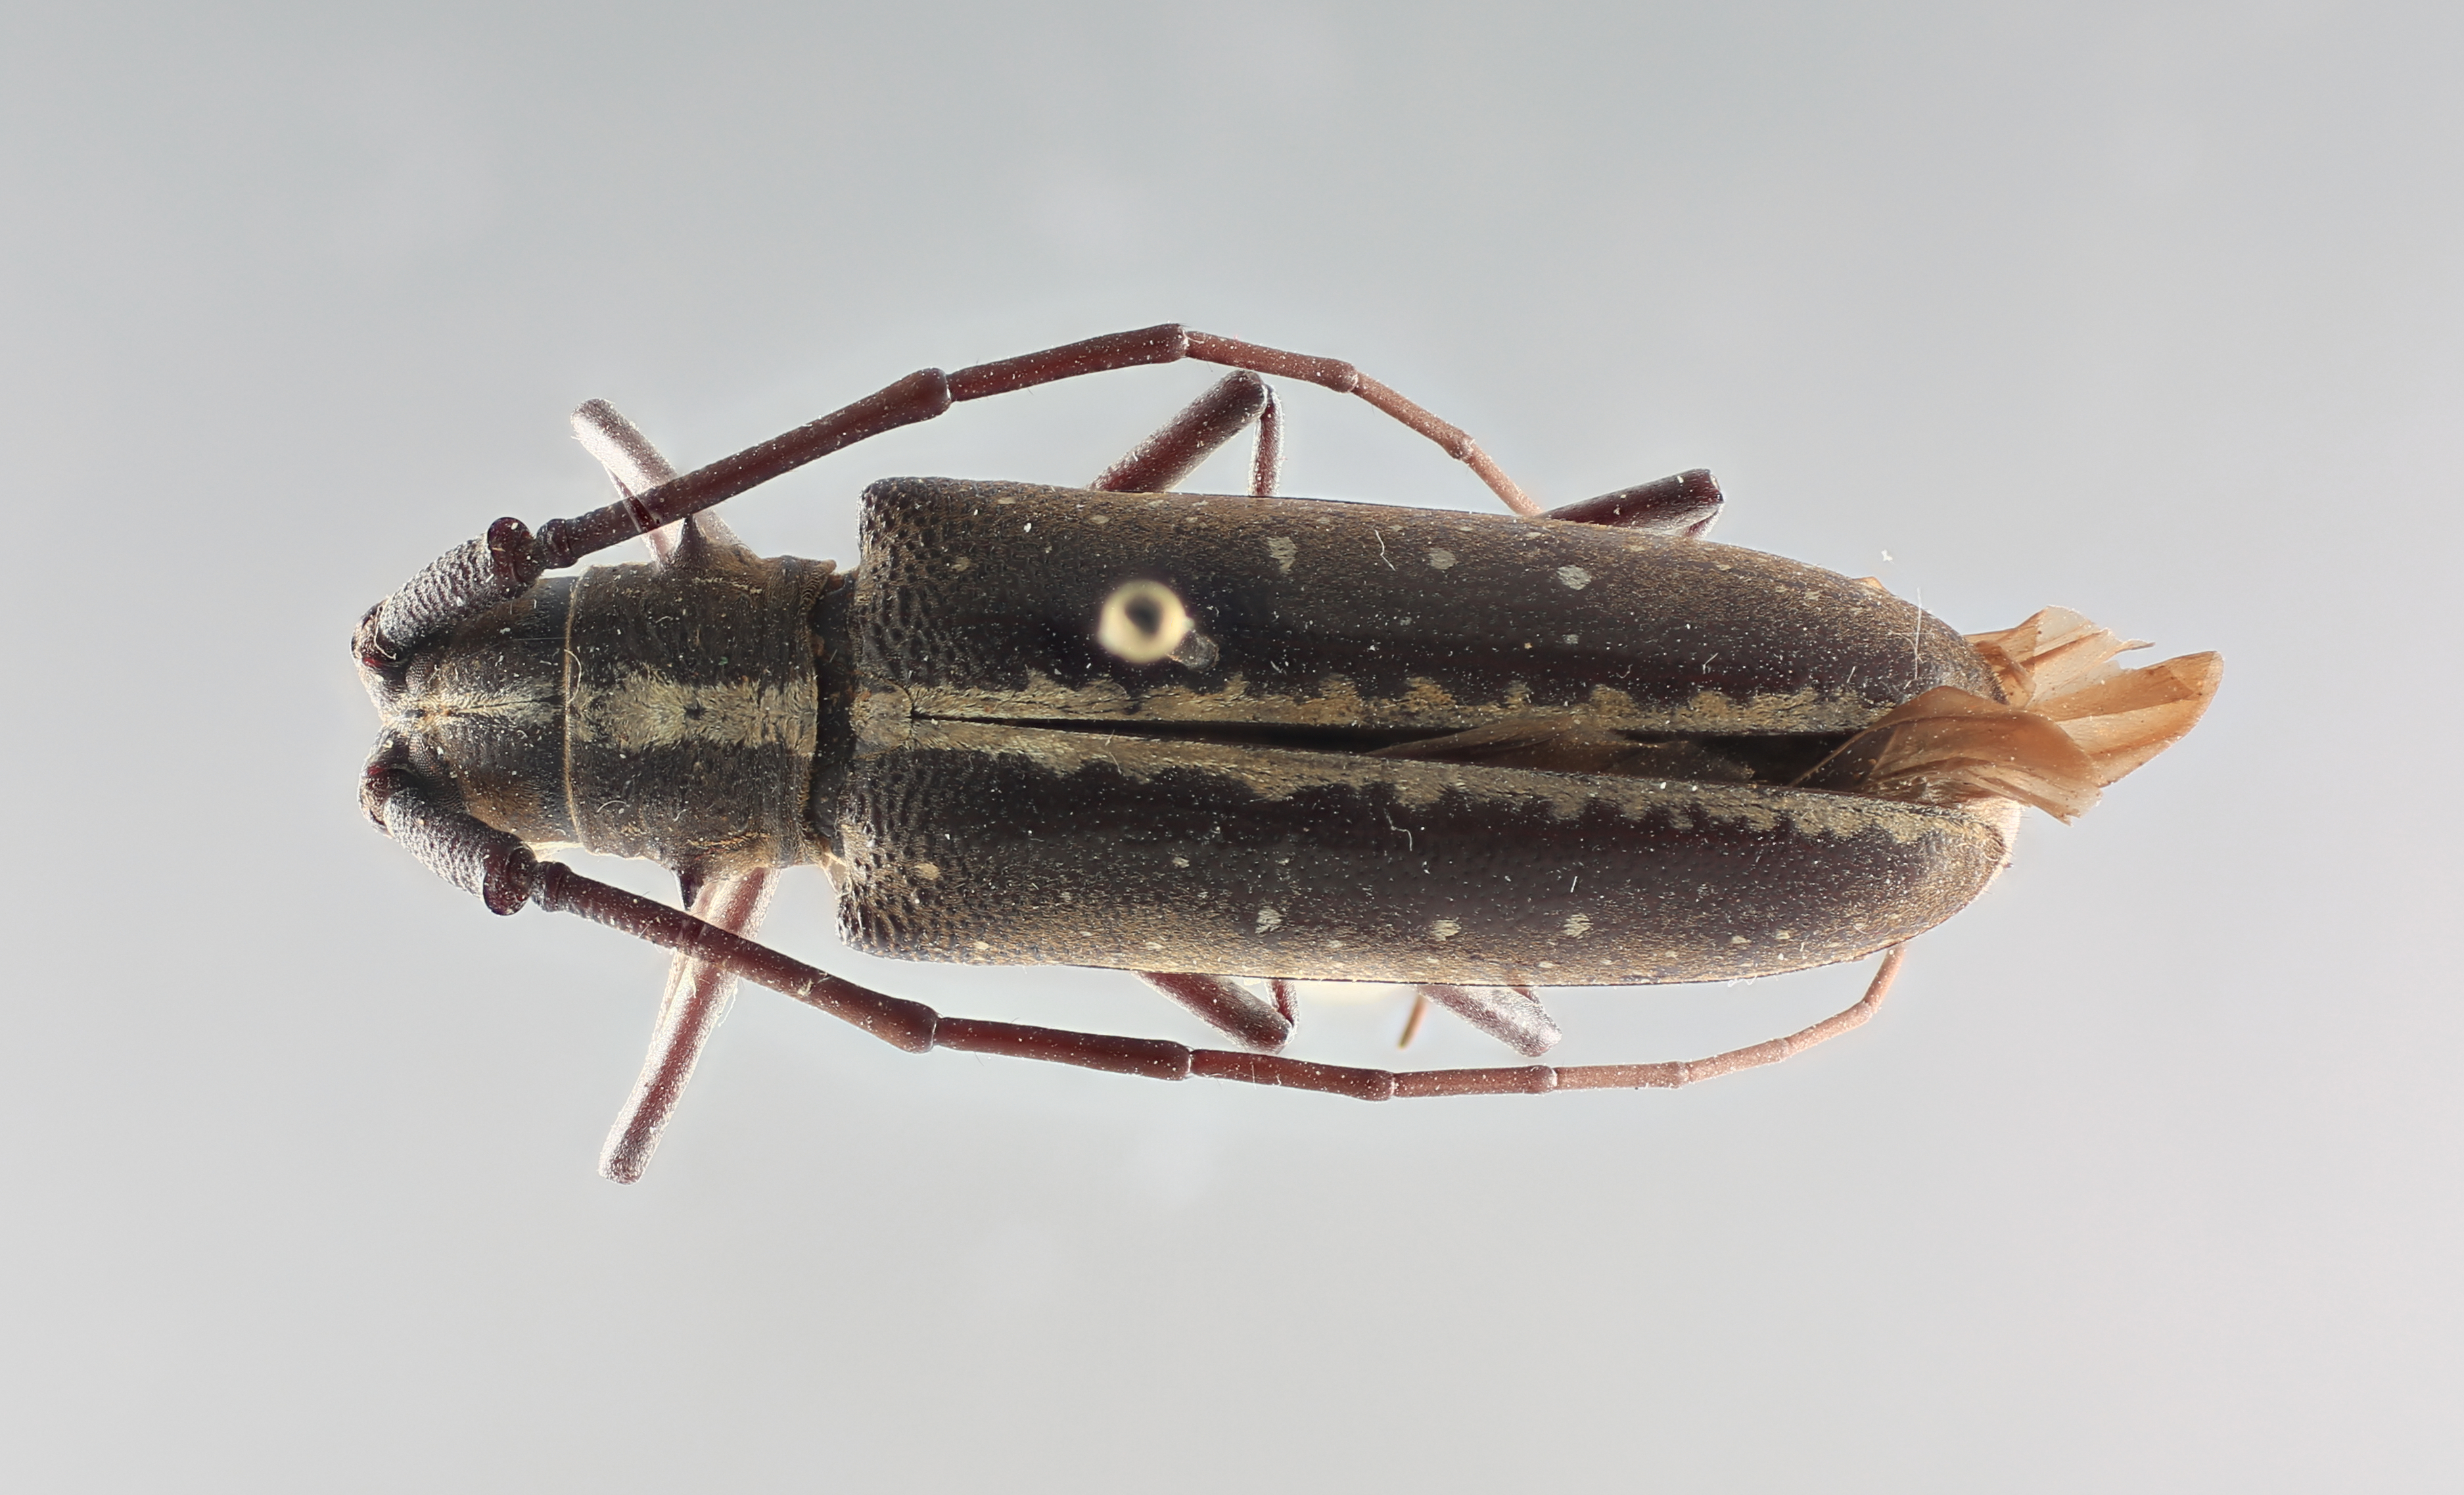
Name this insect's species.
Taeniotes affinis
